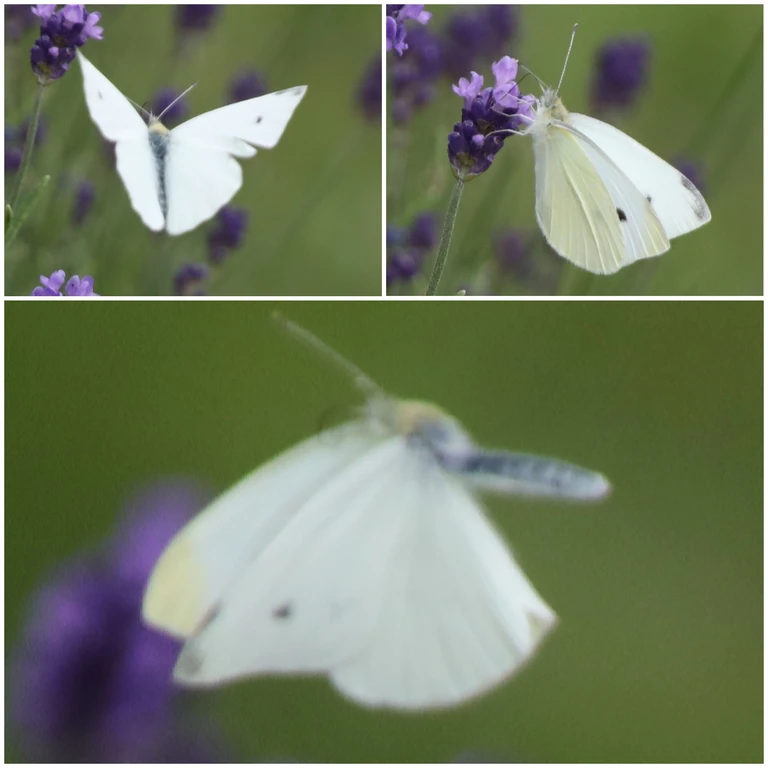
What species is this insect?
Pieris rapae
